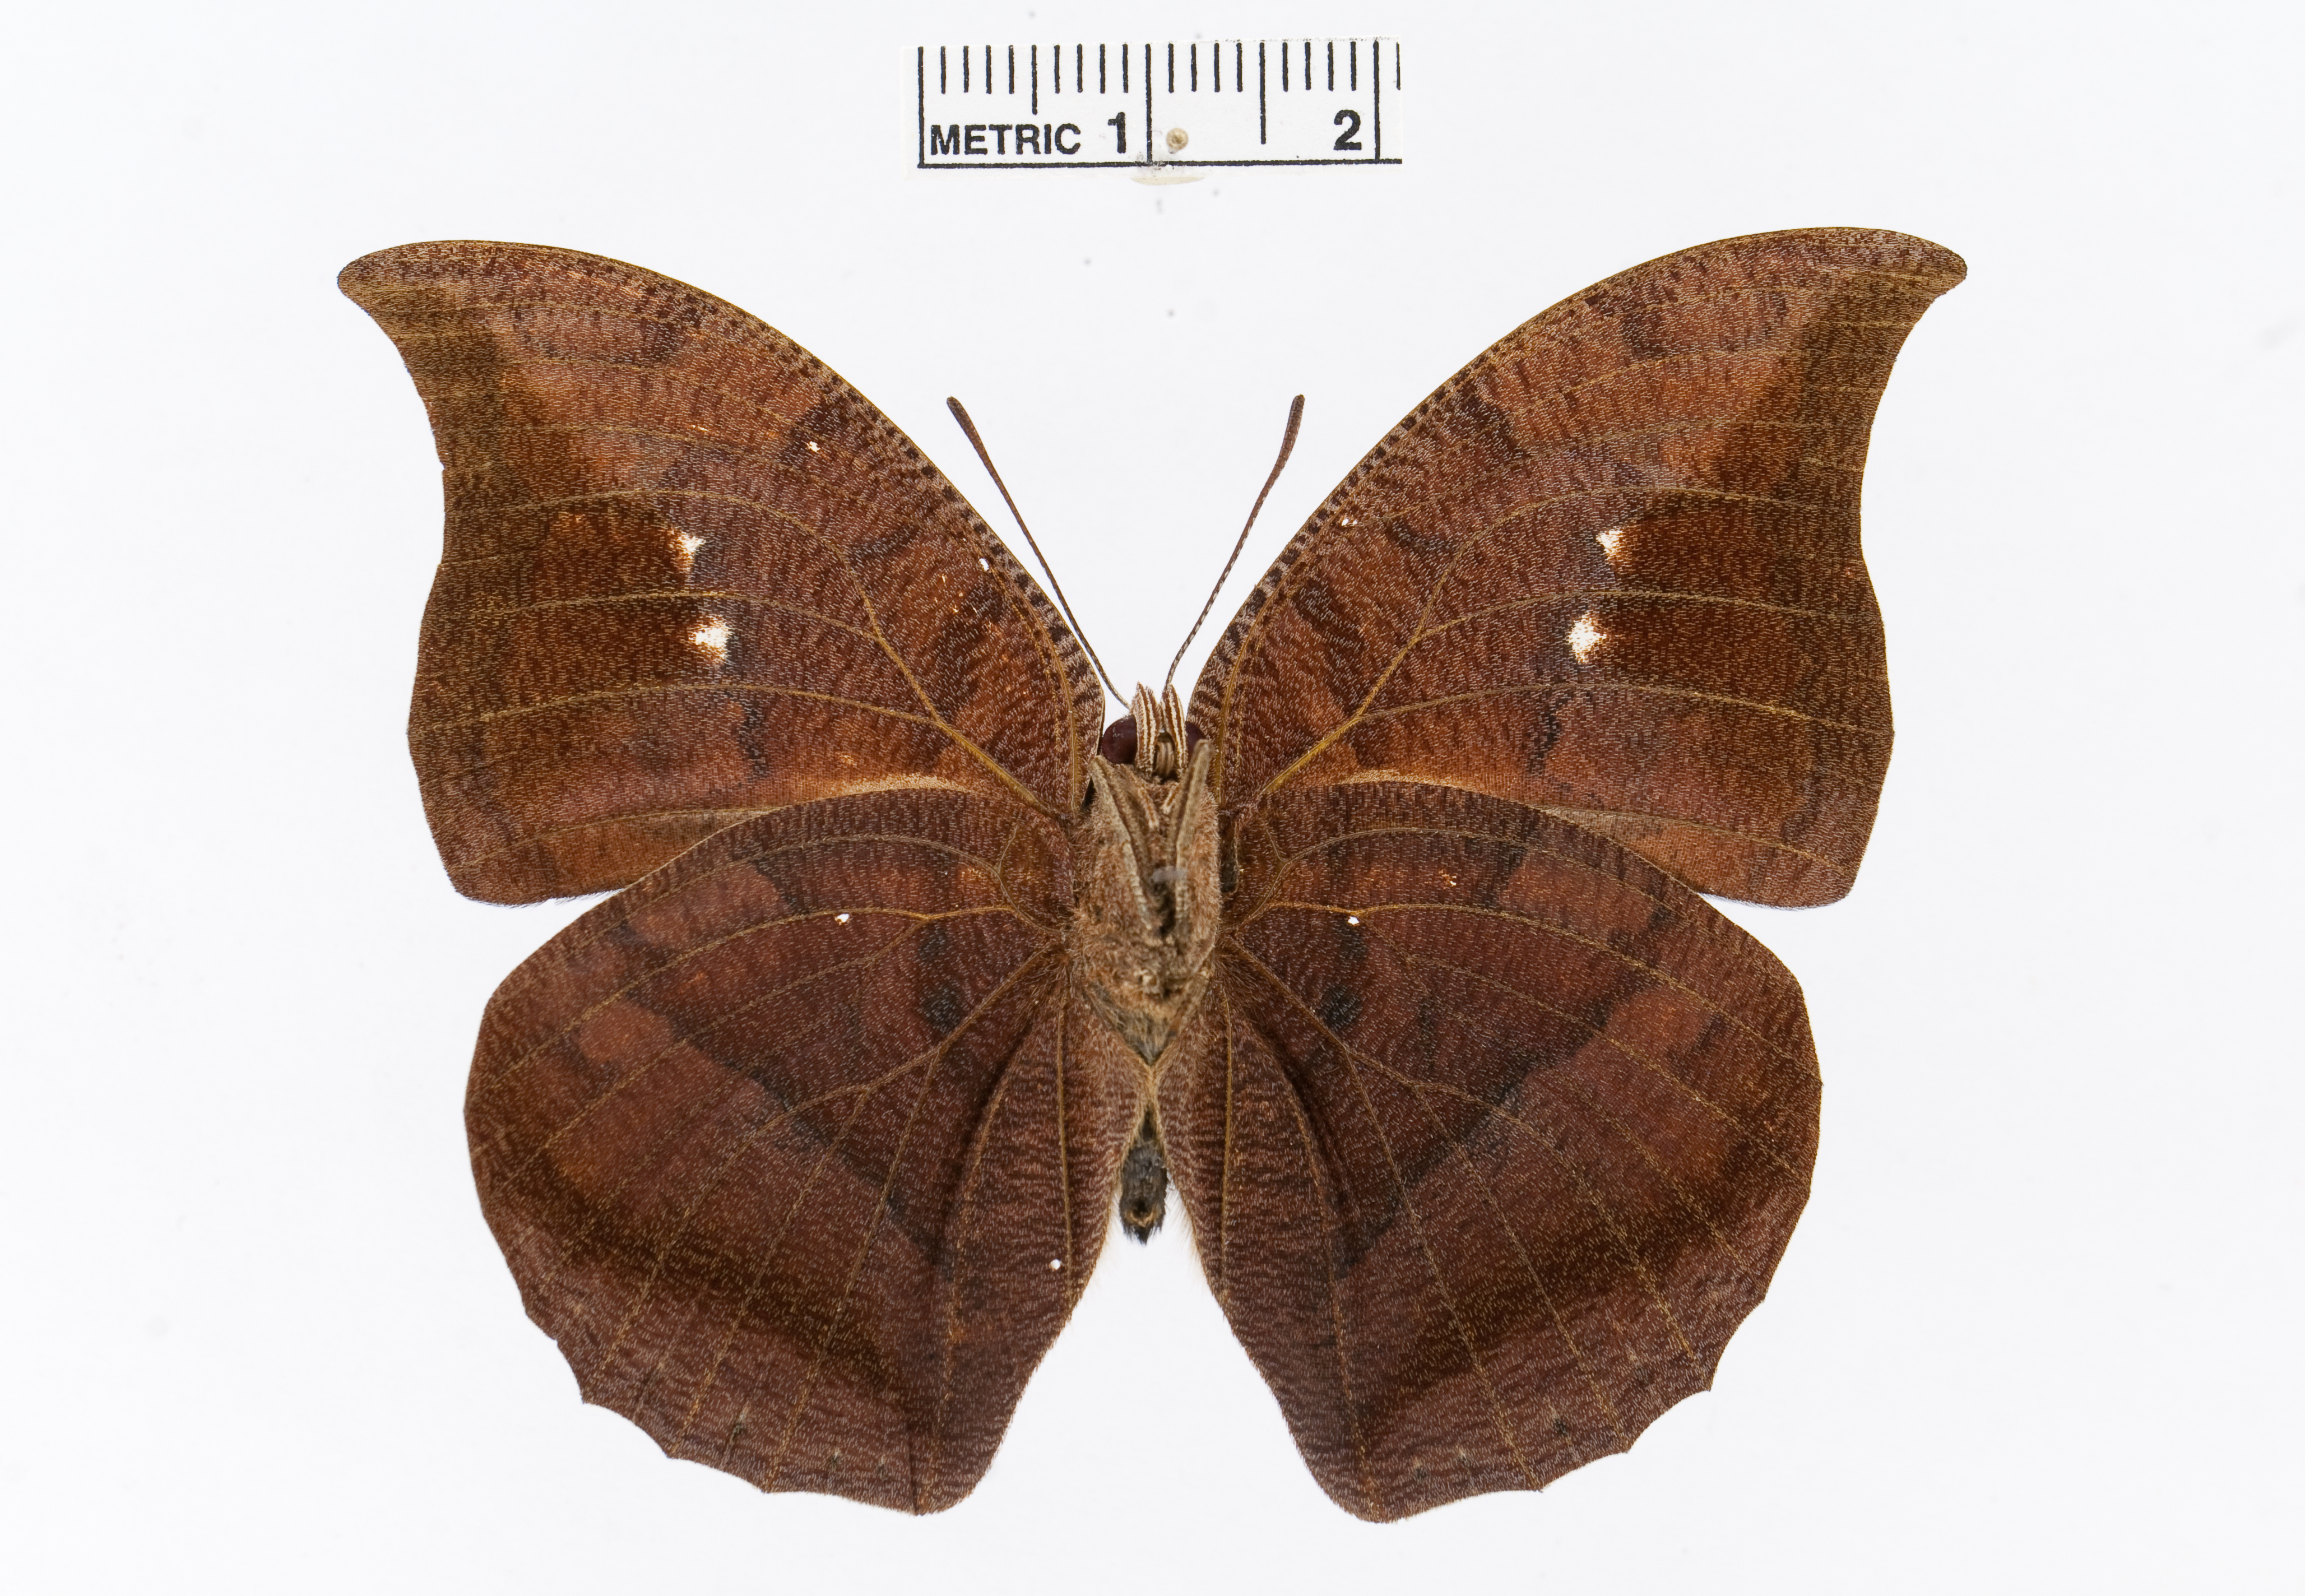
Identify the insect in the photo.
Polygrapha tyrianthina
